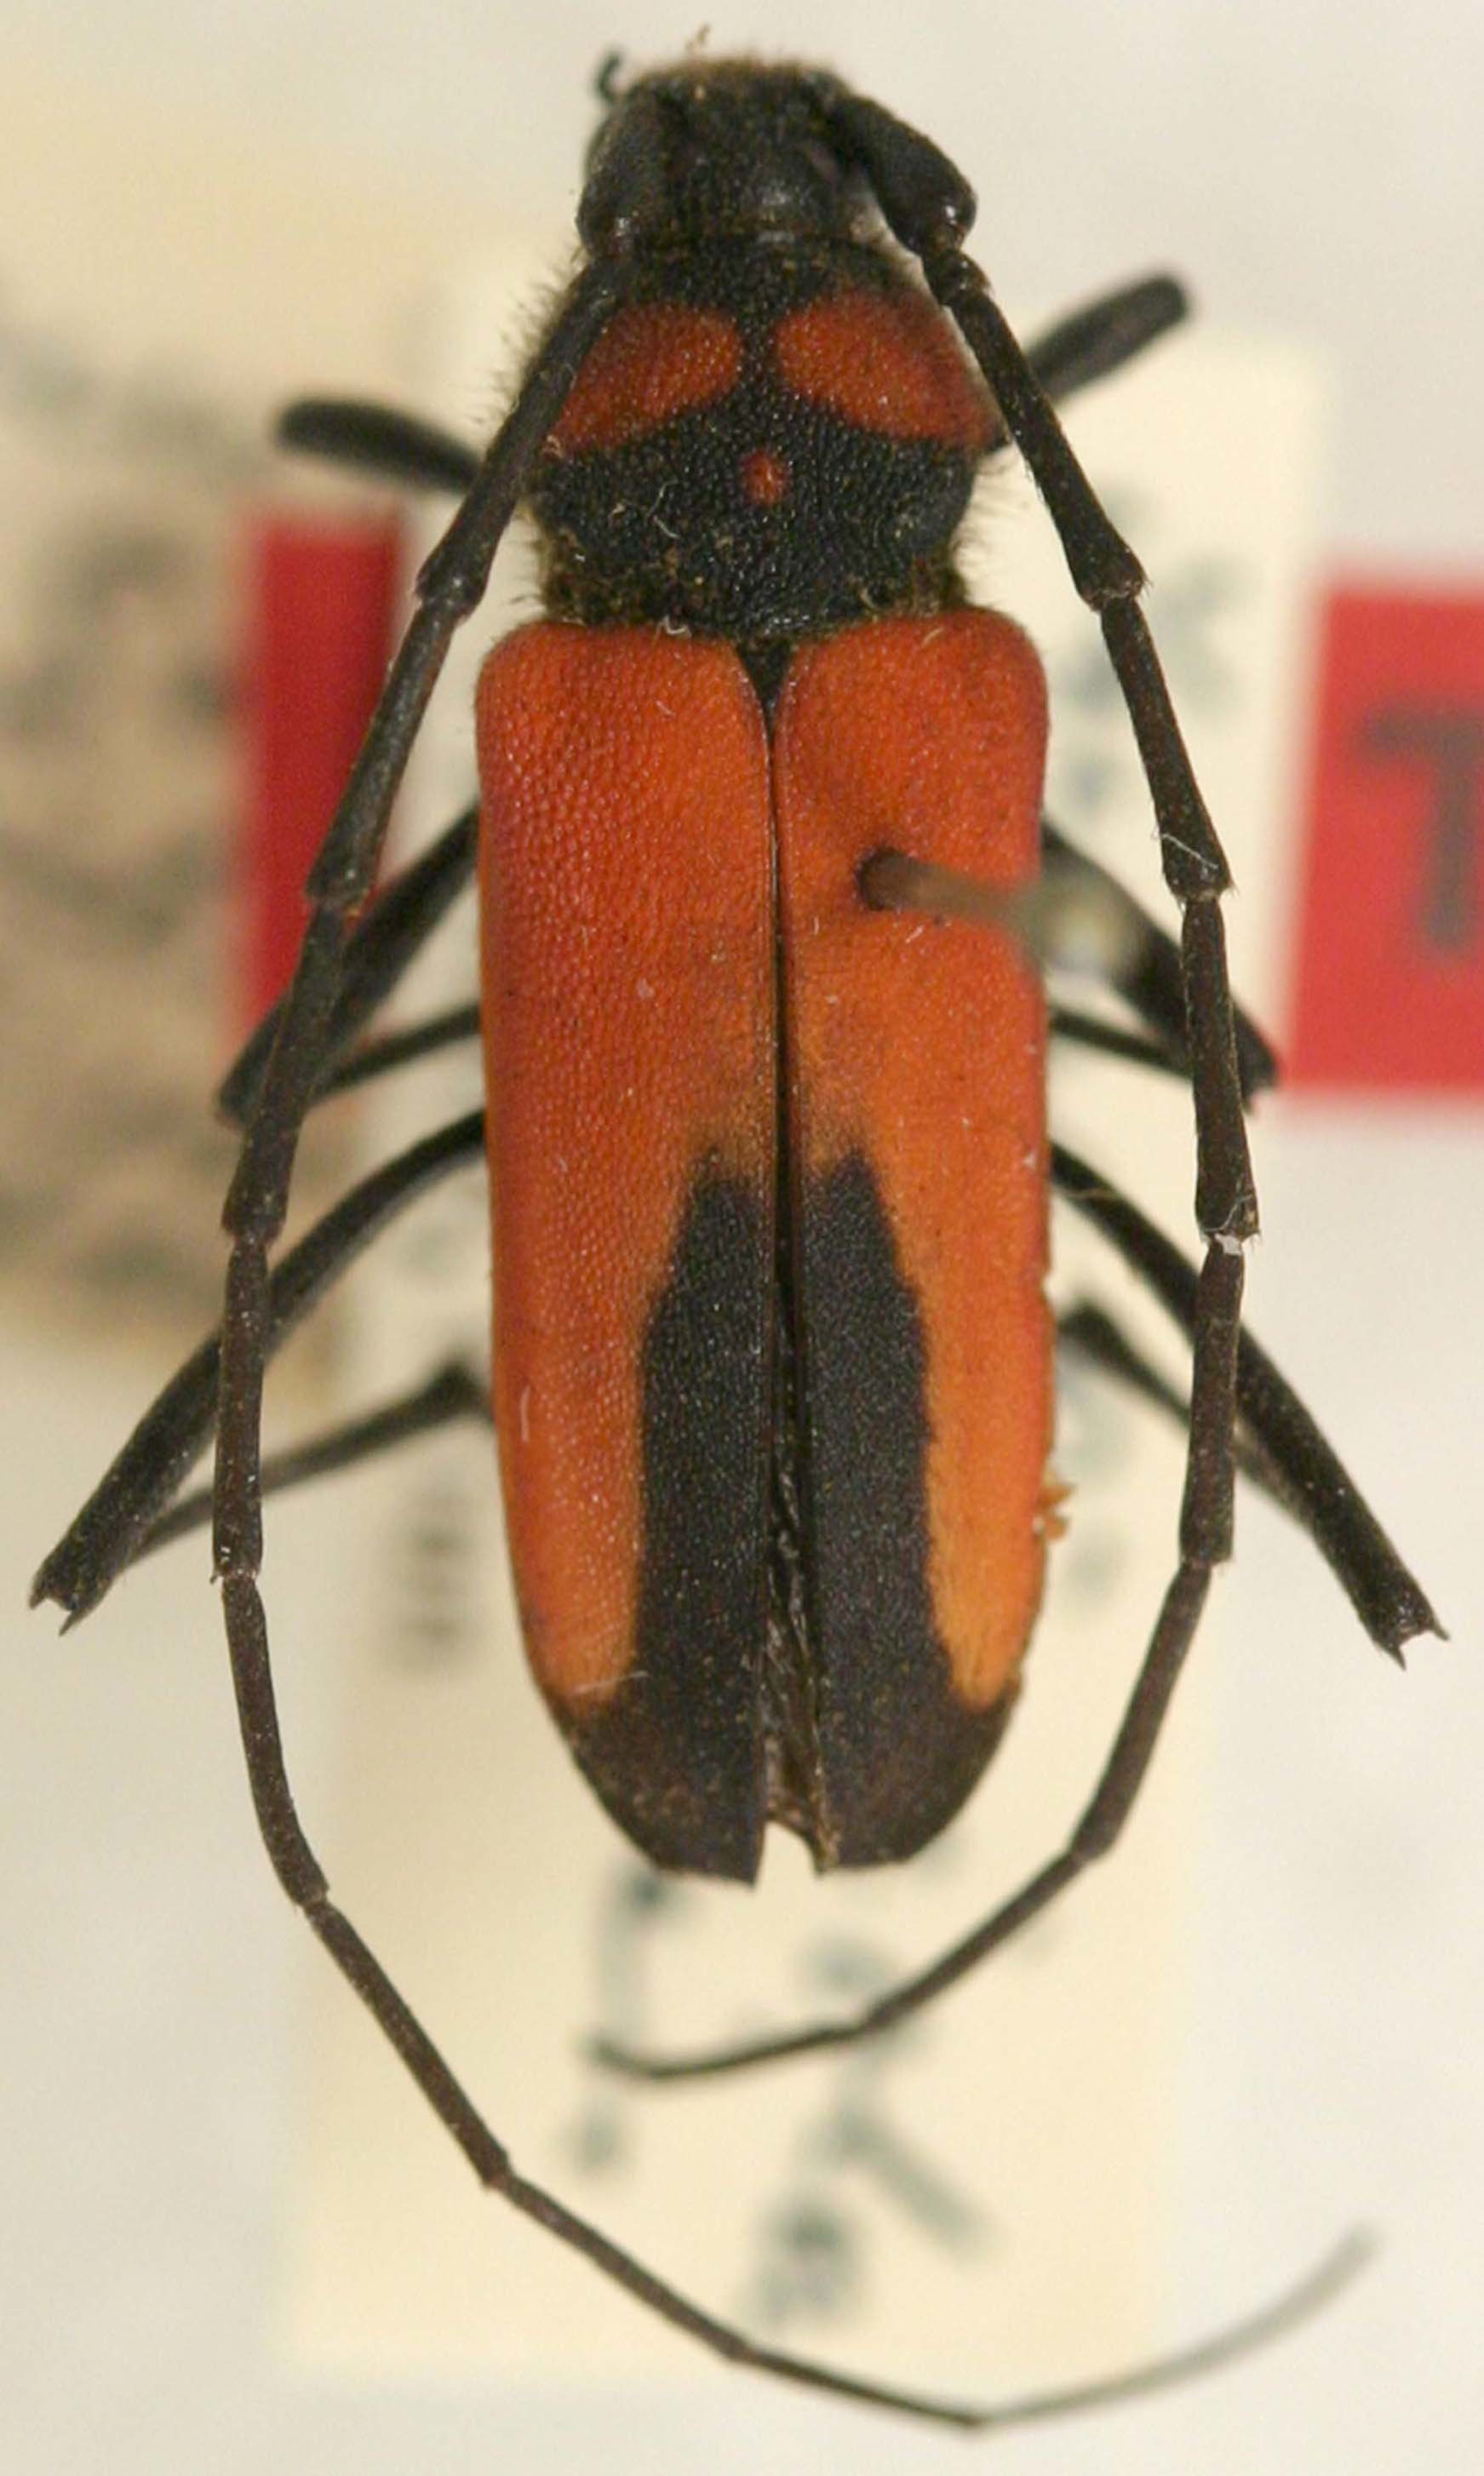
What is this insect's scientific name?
Purpuricenus budensis
